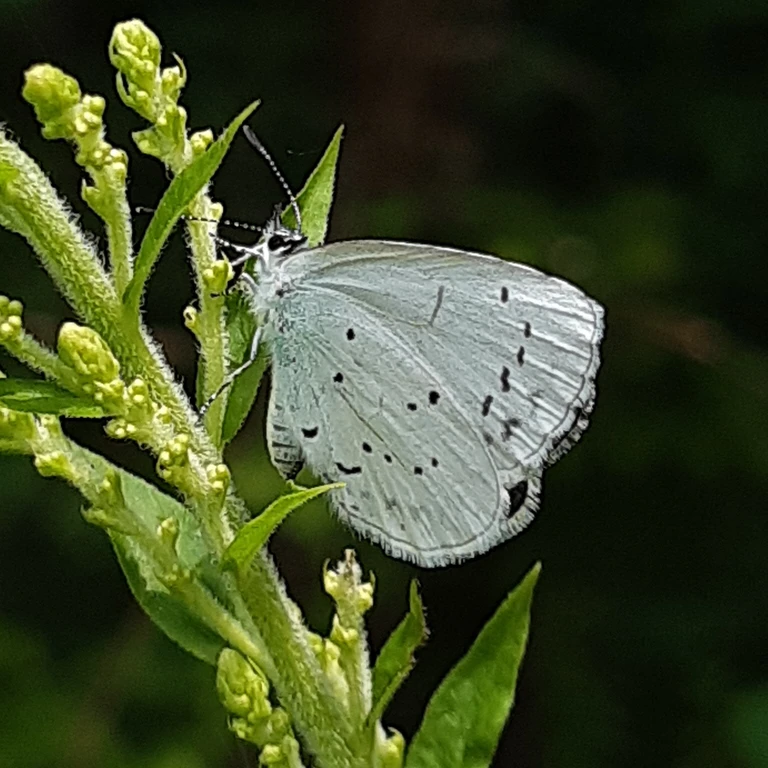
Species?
Celastrina argiolus
